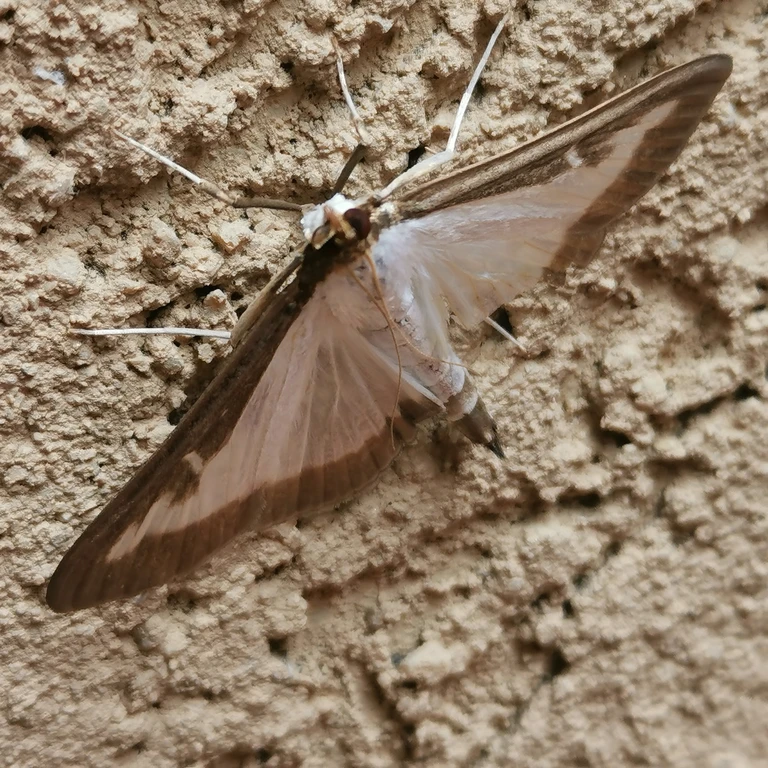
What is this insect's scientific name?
Cydalima perspectalis
